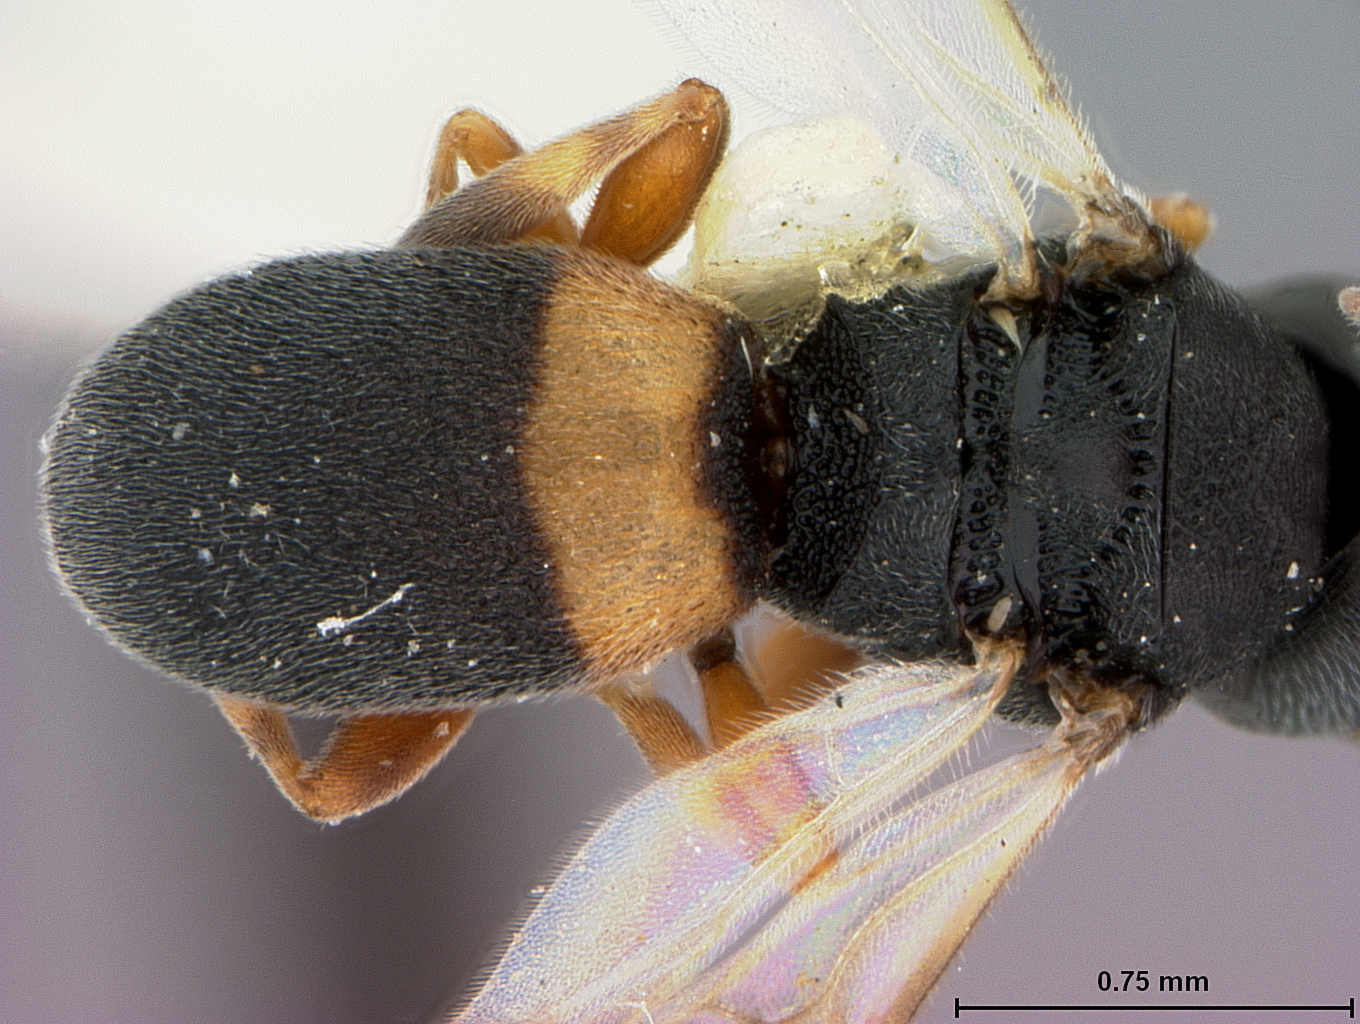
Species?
Chelonus gossypicola
